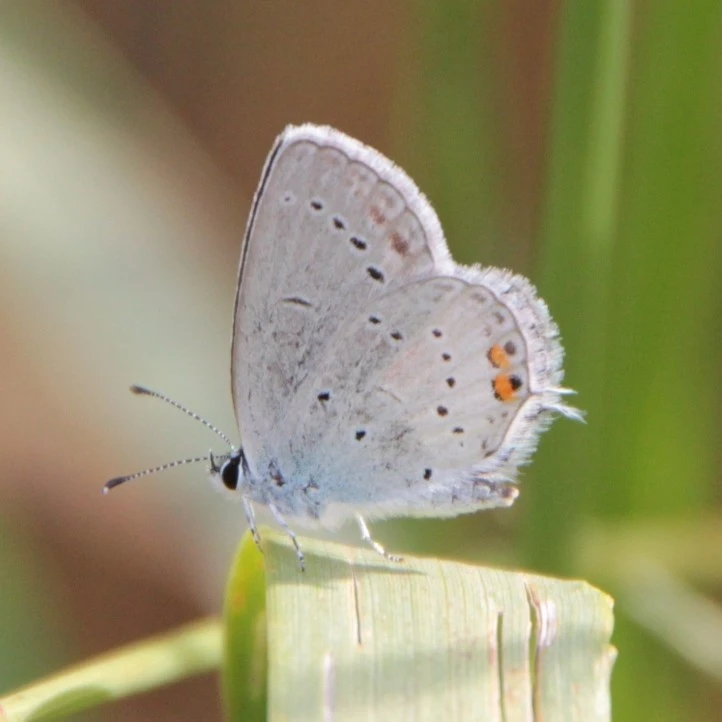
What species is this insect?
Cupido argiades (also Elkalyce argiades)
